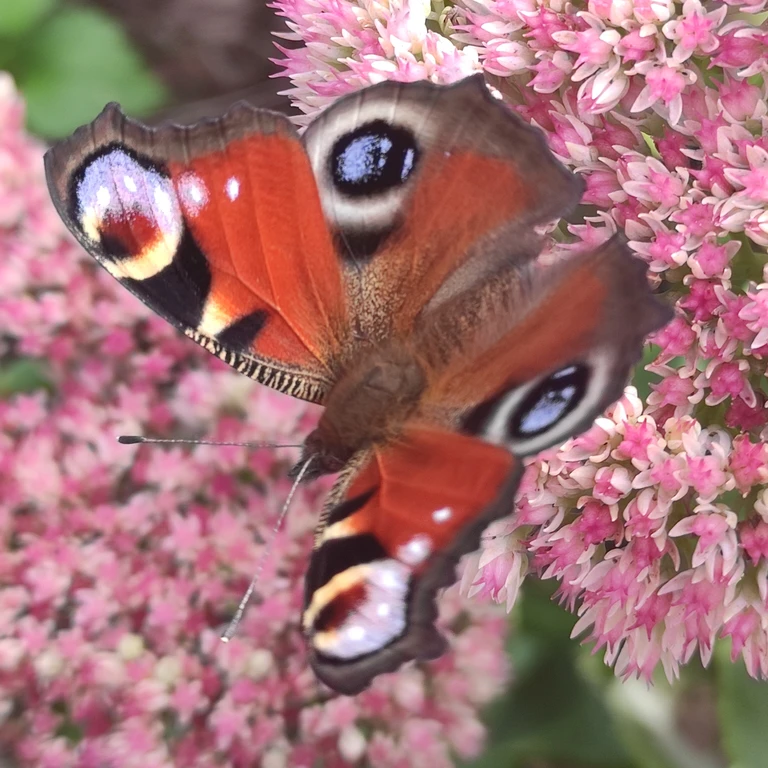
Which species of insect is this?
Aglais io
